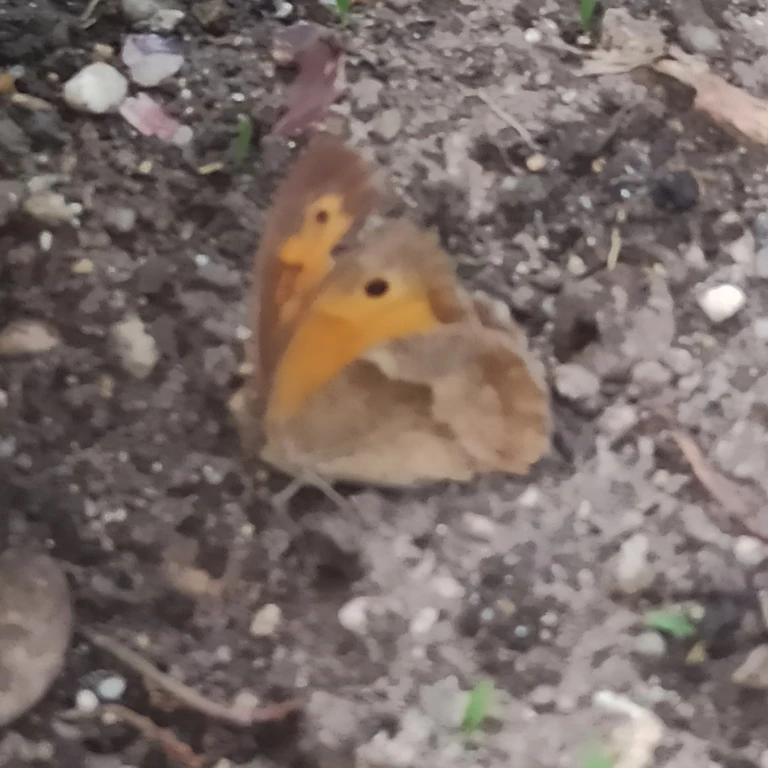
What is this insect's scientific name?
Maniola jurtina
